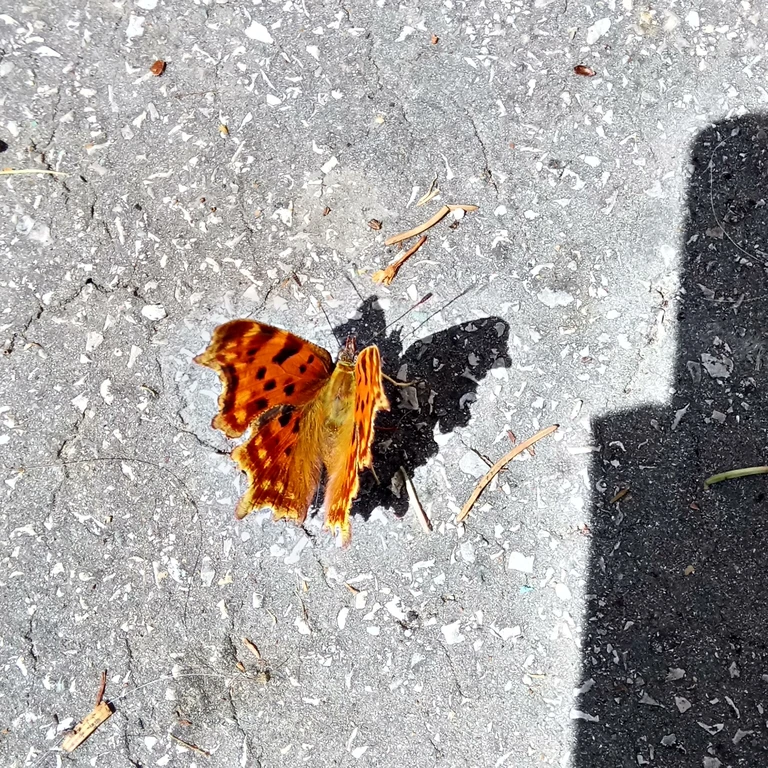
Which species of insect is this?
Polygonia c-album
